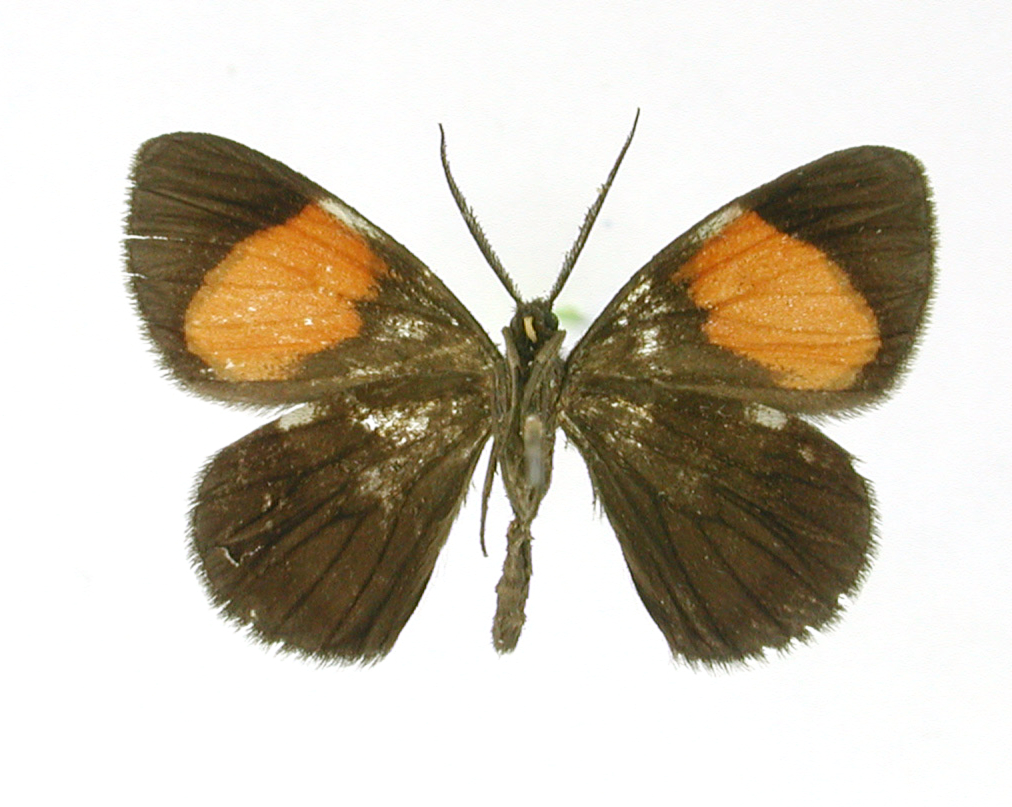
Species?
Sangalopsis microleuca
